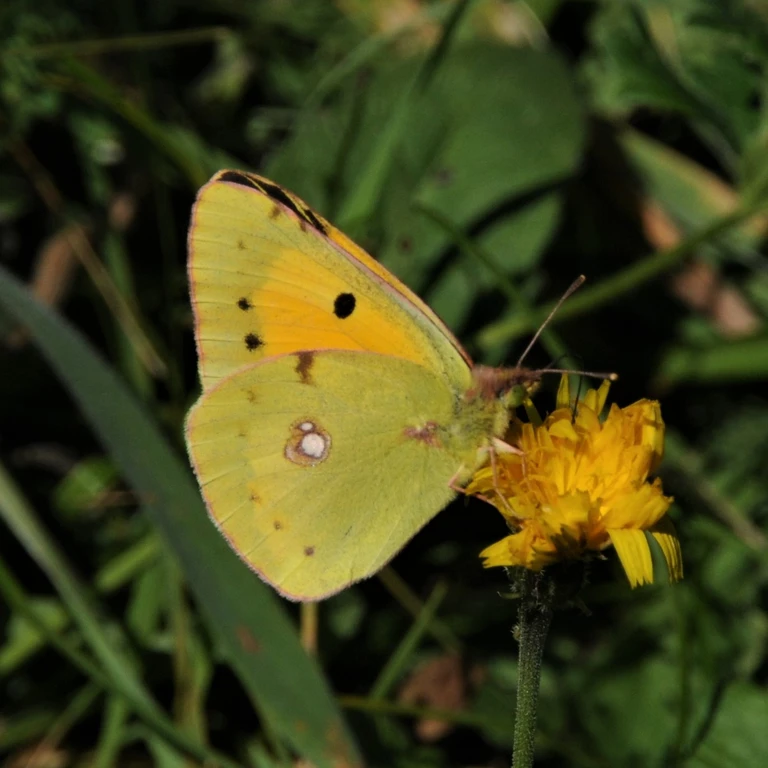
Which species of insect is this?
Colias croceus
